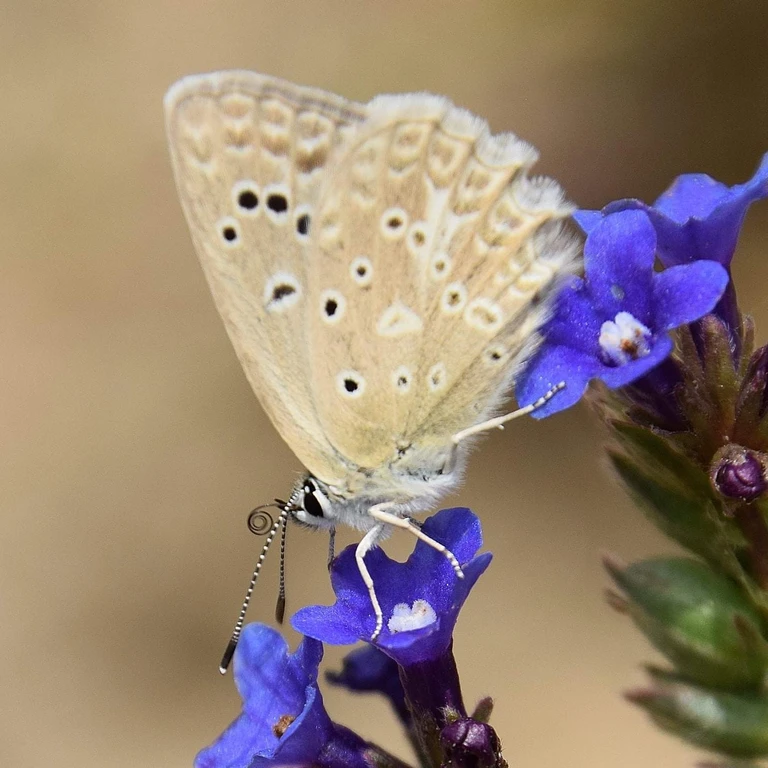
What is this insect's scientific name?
Polyommatus daphnis
